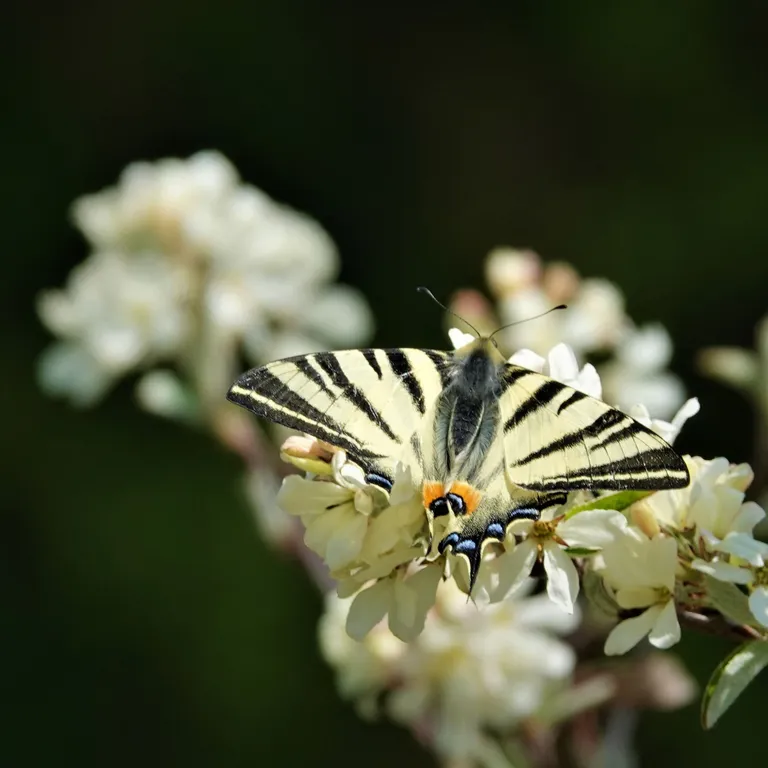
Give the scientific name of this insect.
Iphiclides podalirius
